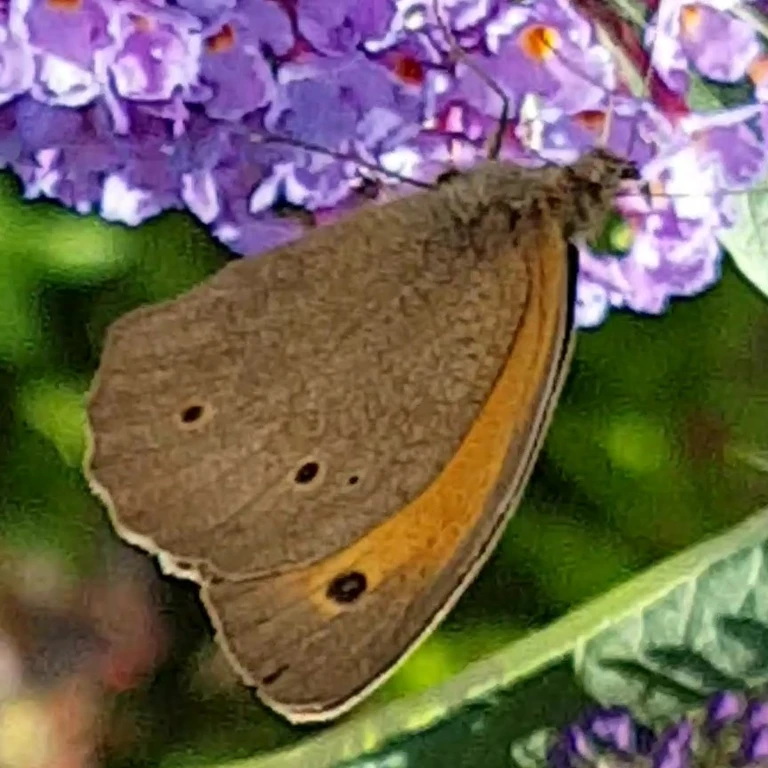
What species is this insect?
Maniola jurtina
